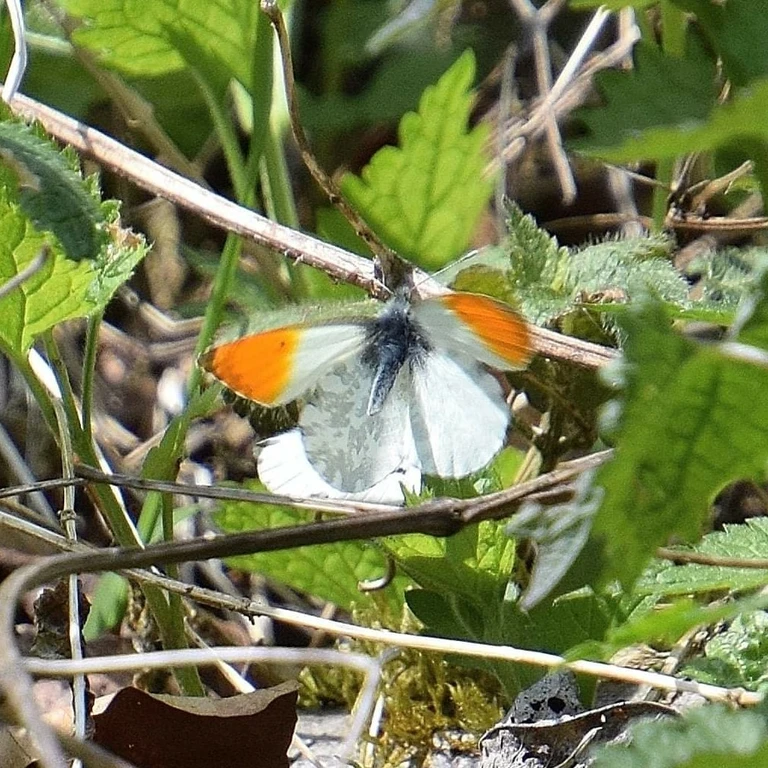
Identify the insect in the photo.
Anthocharis cardamines
